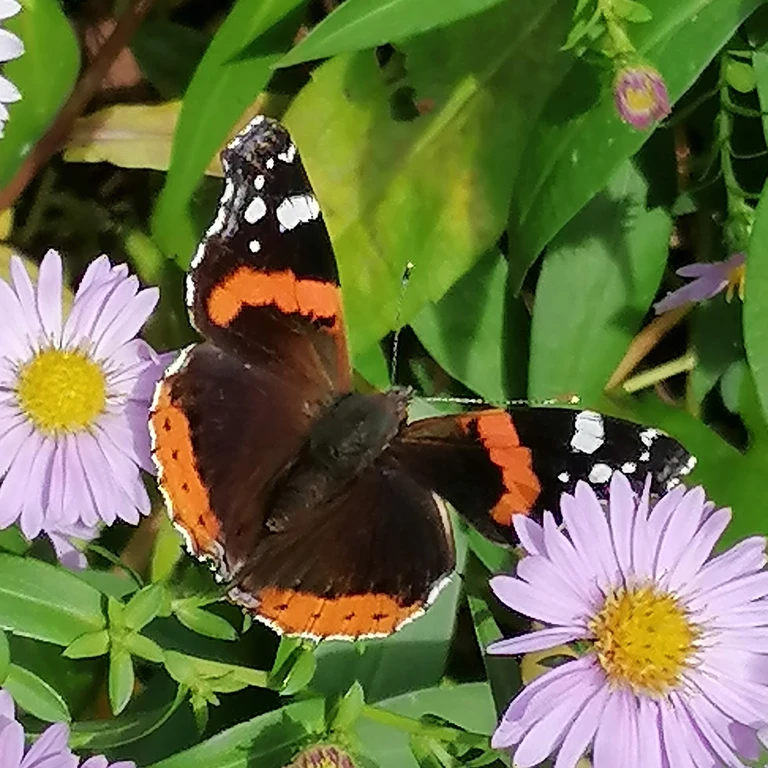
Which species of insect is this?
Vanessa atalanta
